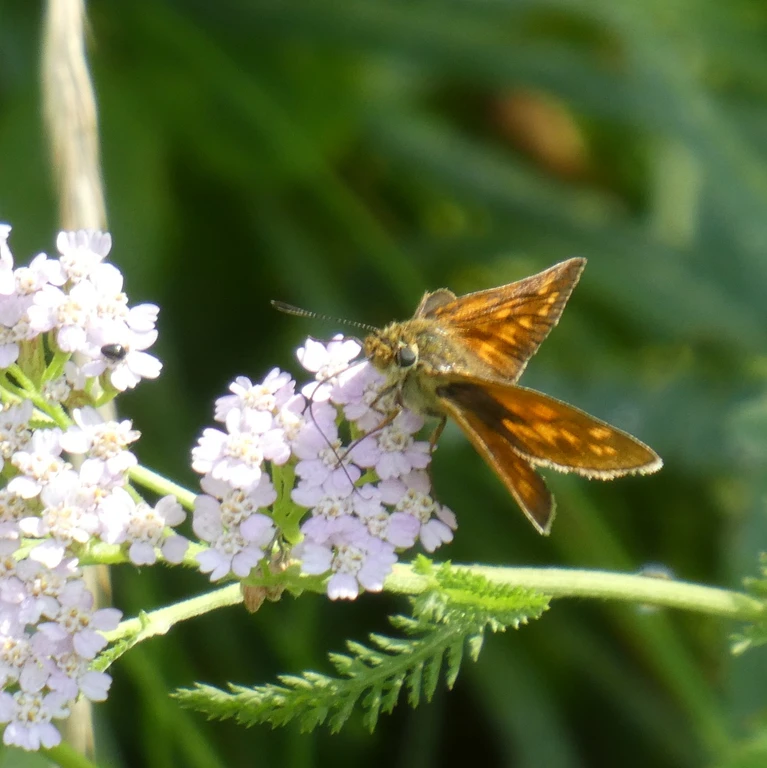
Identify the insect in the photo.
Ochlodes sylvanus (also Ochlodes venata)
